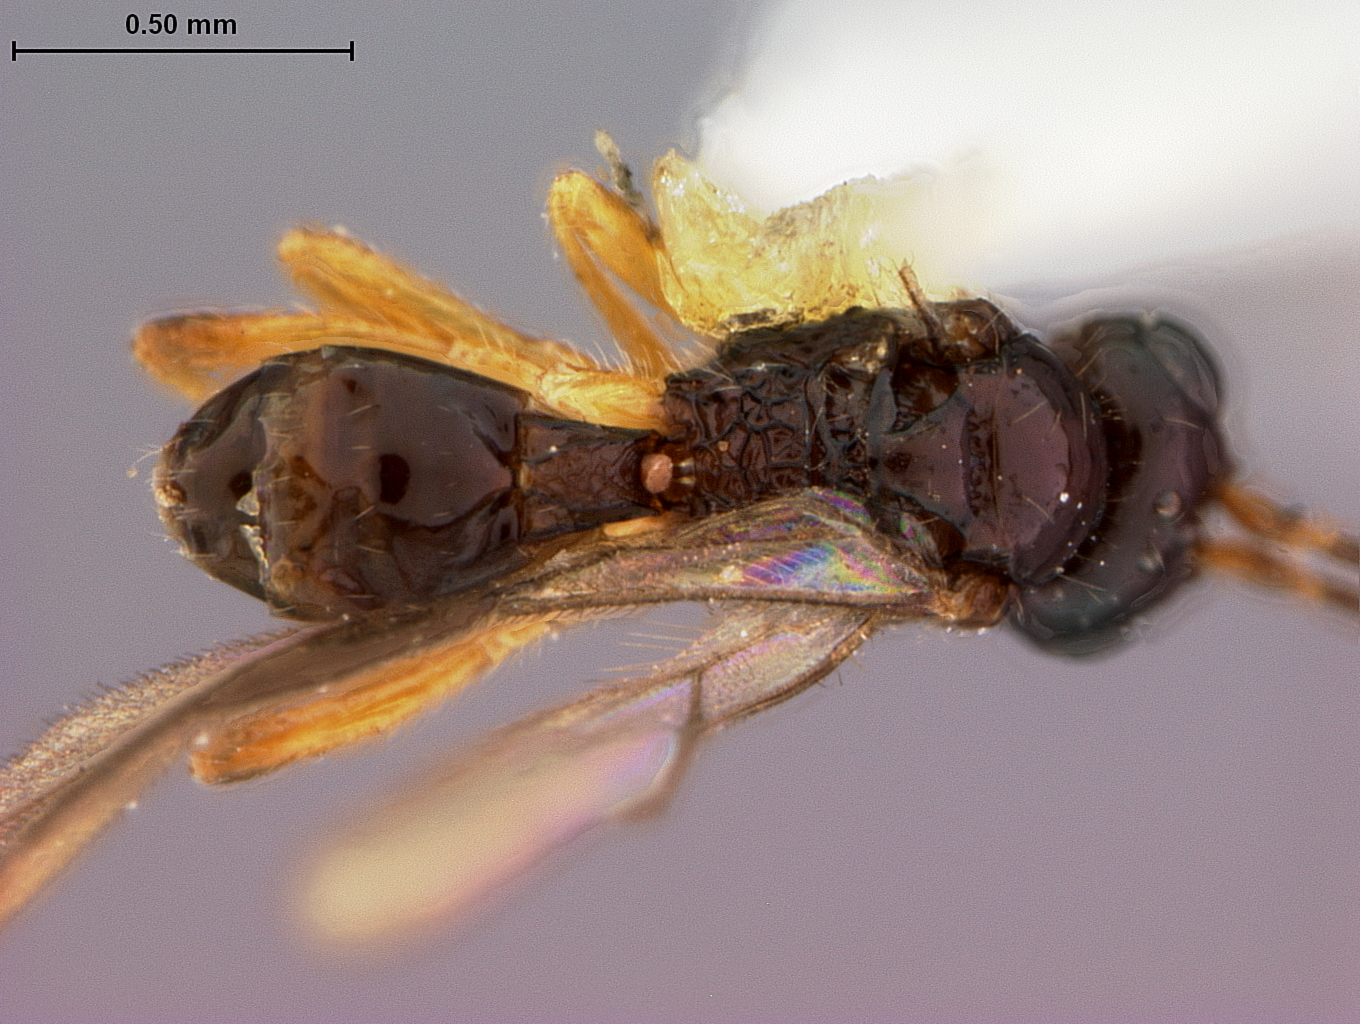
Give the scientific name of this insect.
Opius townsendi
